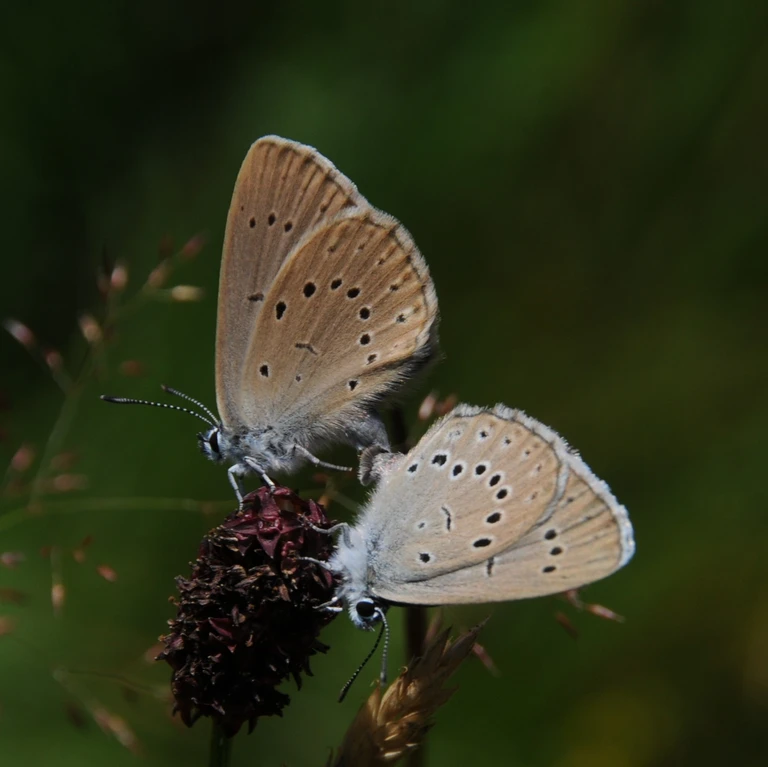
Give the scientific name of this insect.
Phengaris teleius
